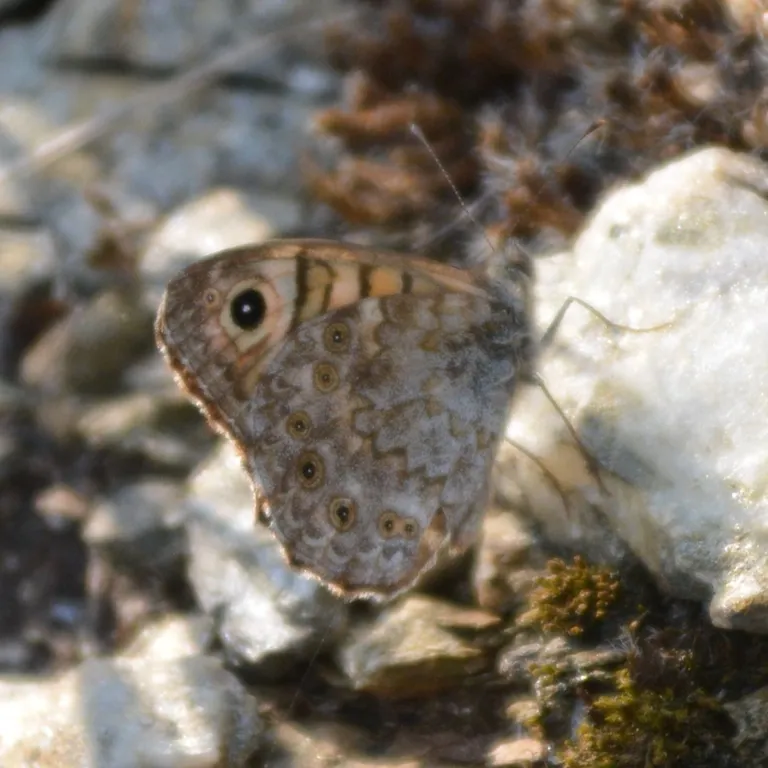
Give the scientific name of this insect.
Lasiommata megera (also Pararge megera)
